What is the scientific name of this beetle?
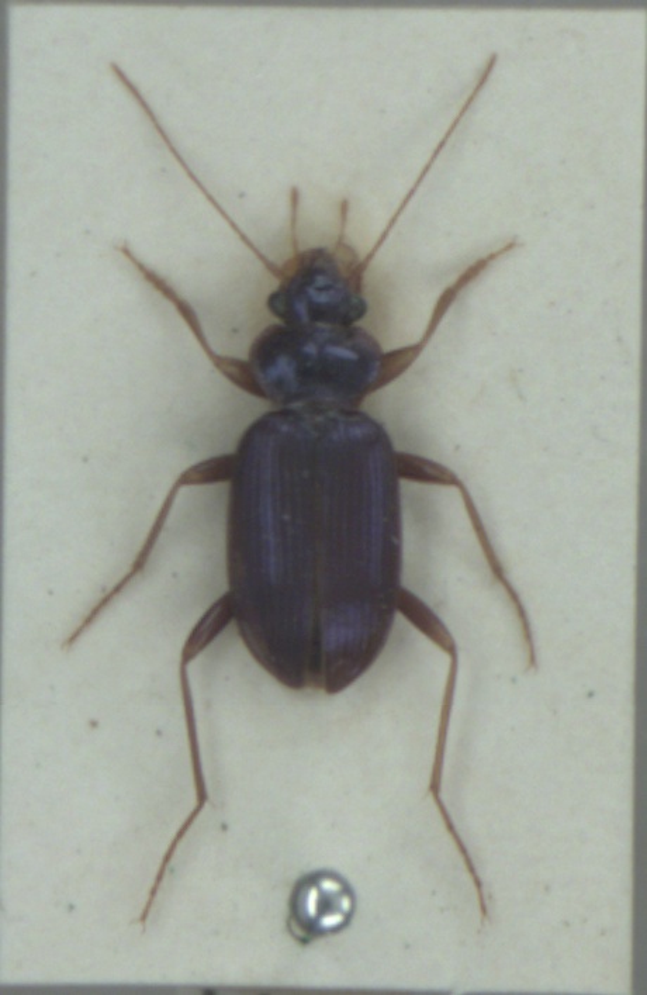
Leistus spinibarbis
